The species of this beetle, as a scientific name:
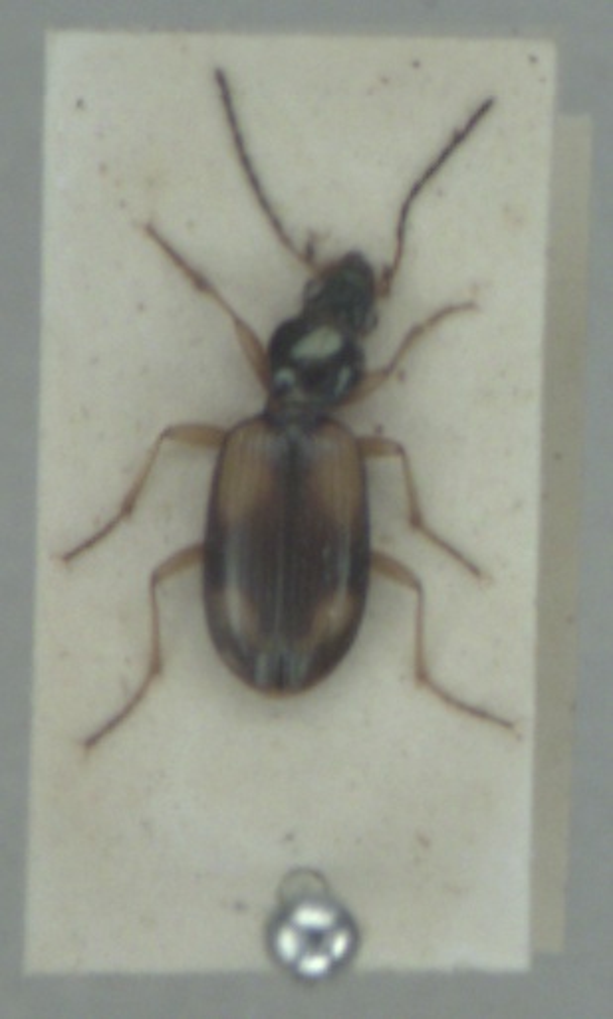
Bembidion fluviatile
